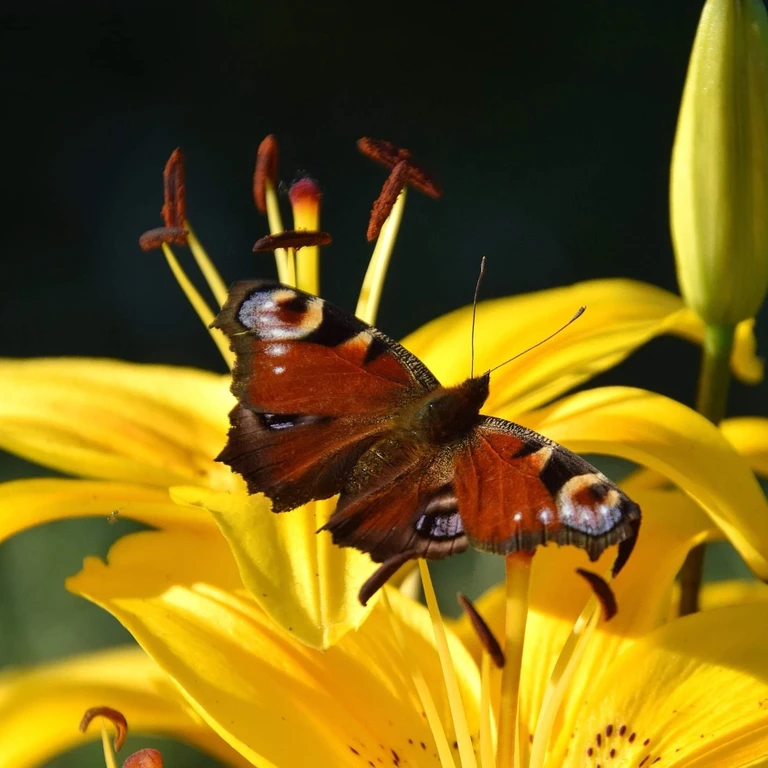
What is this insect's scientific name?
Aglais io
